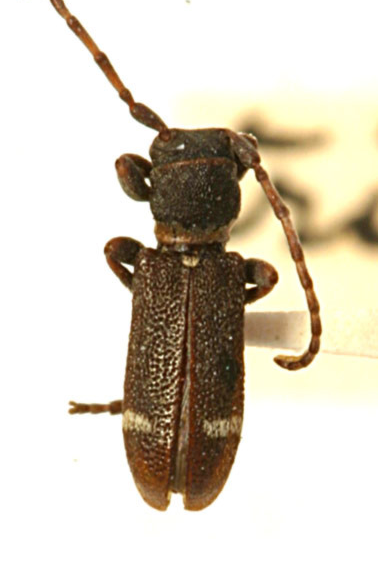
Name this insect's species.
Psenocerus tristis
